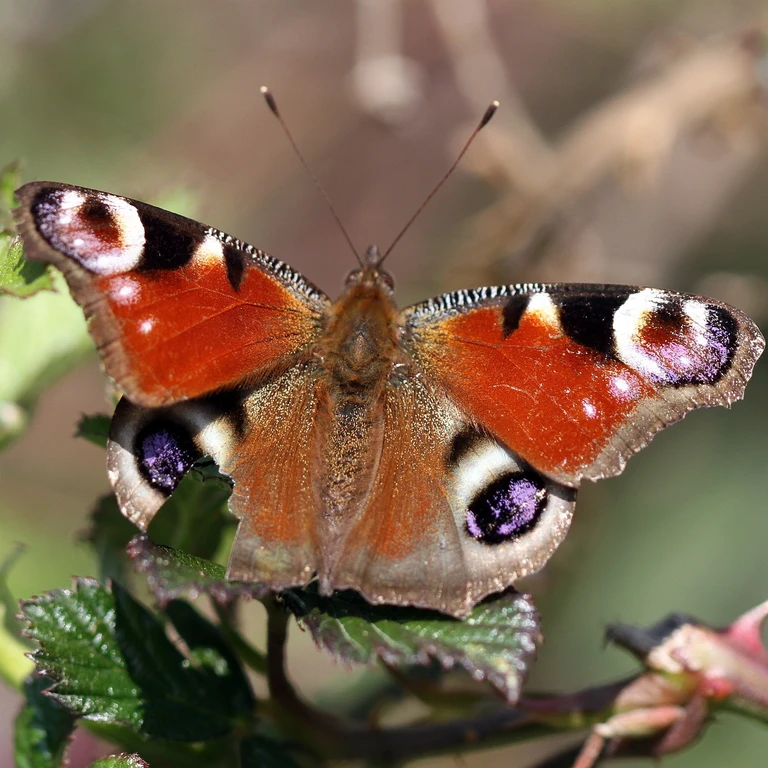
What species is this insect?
Aglais io
